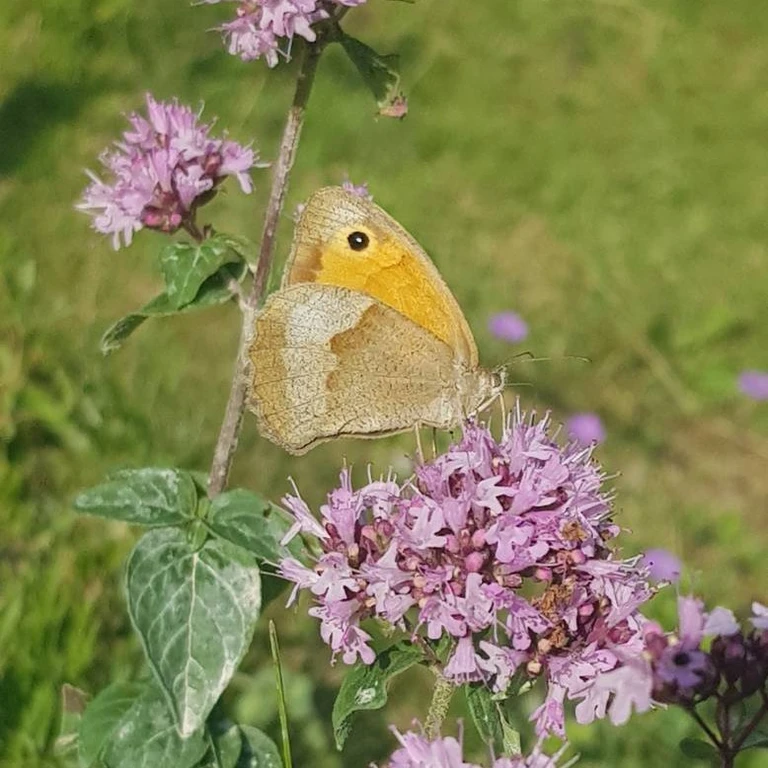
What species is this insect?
Maniola jurtina
